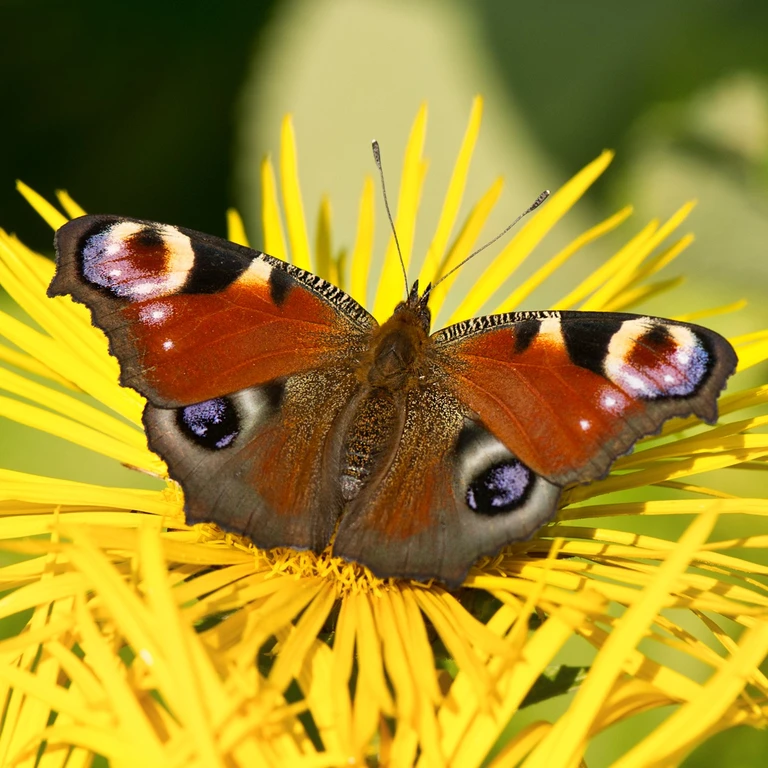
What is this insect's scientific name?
Aglais io
